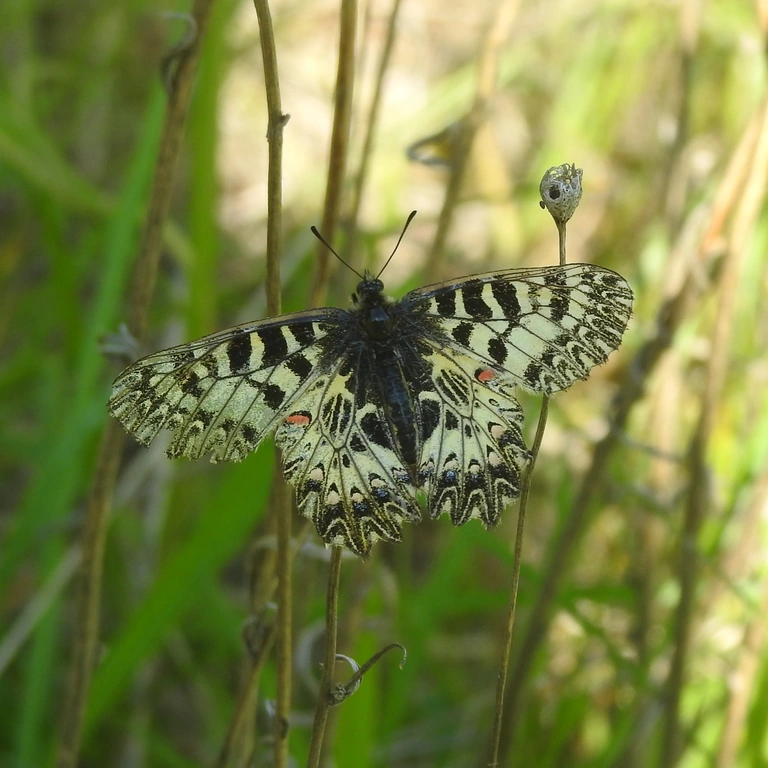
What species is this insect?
Zerynthia polyxena
